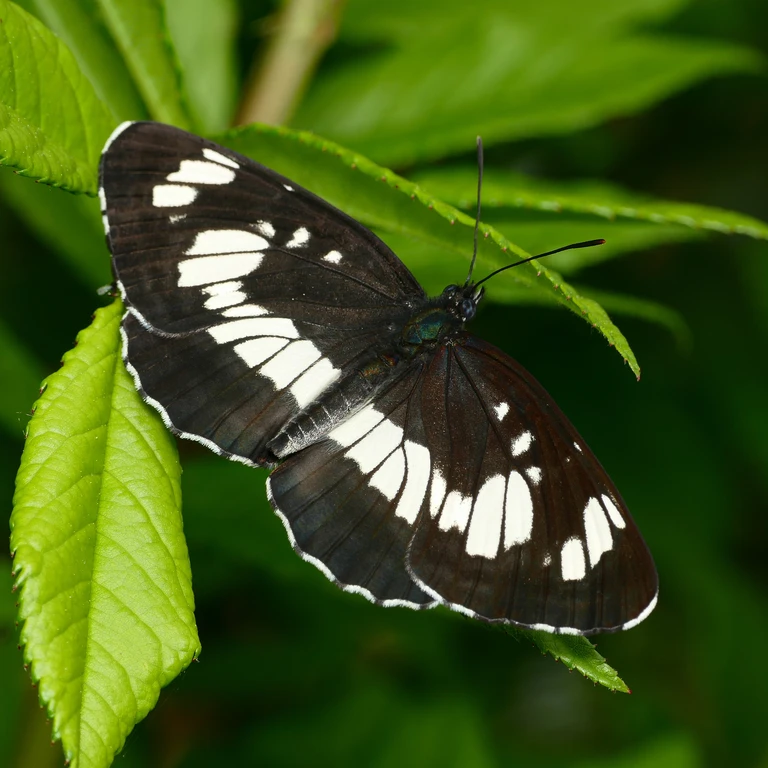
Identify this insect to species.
Neptis rivularis
